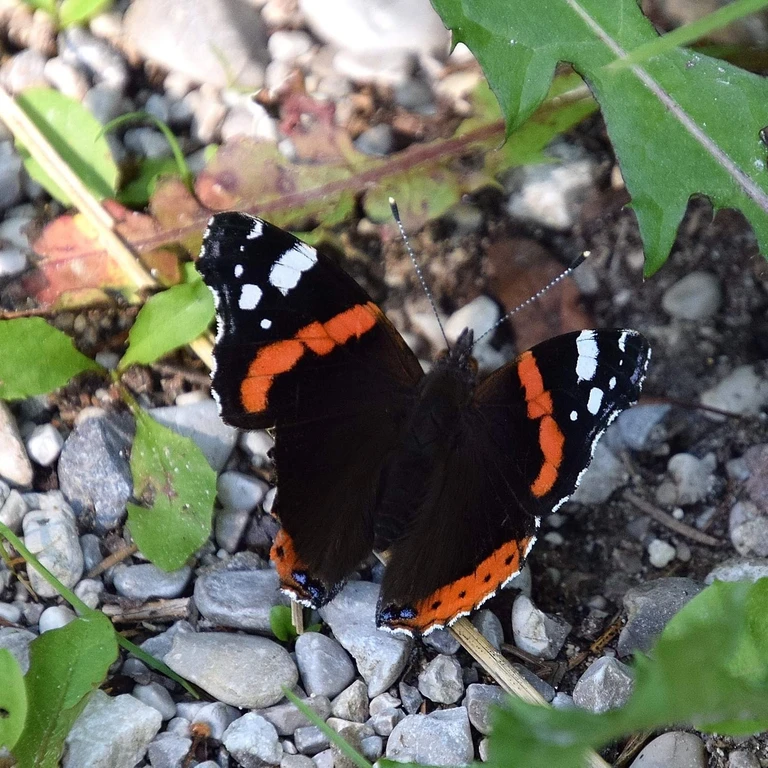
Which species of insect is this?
Vanessa atalanta
